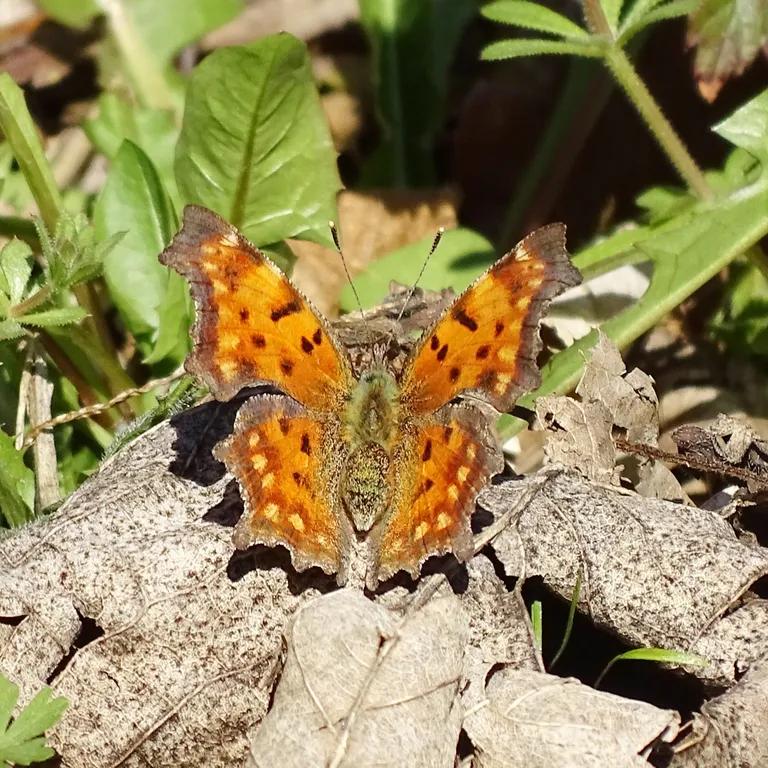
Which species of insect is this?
Polygonia c-album
